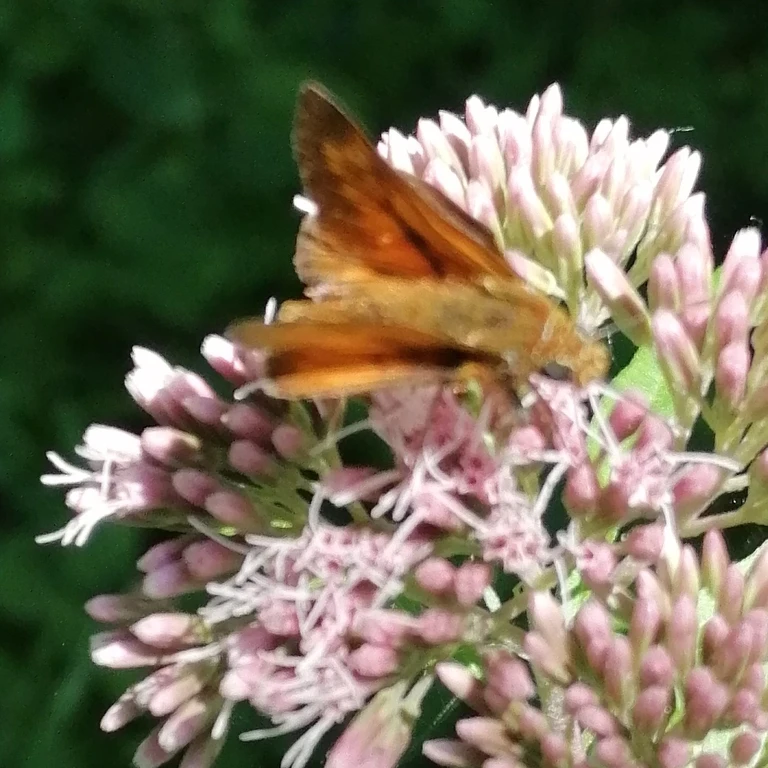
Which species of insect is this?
Ochlodes sylvanus (also Ochlodes venata)
